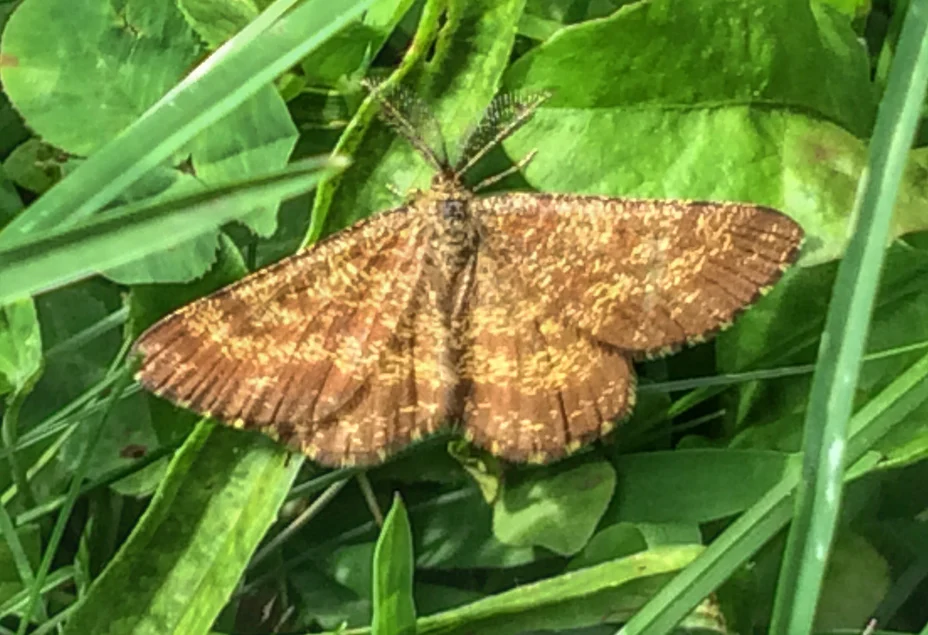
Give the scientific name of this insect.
Ematurga atomaria
